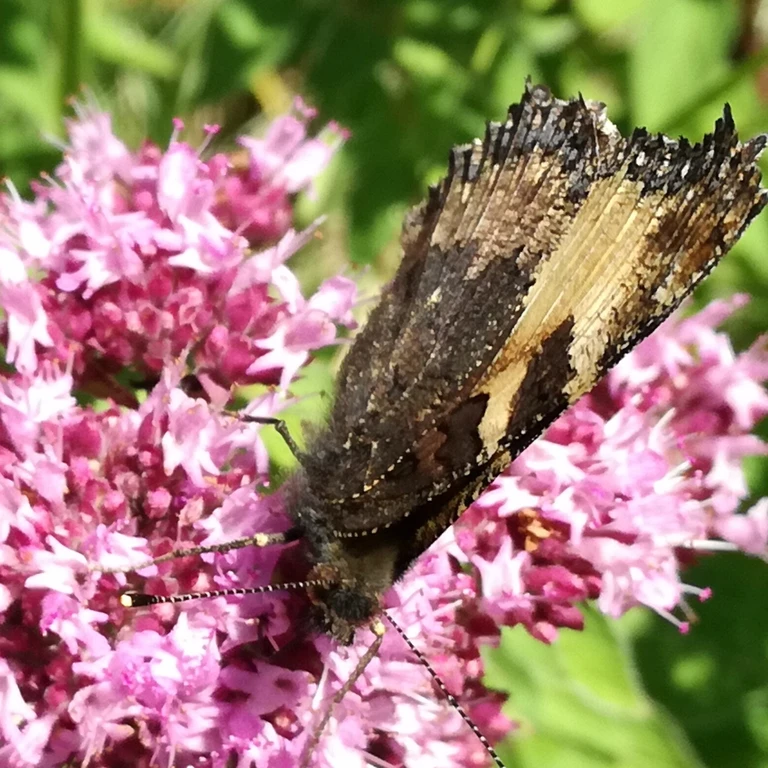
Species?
Aglais urticae
